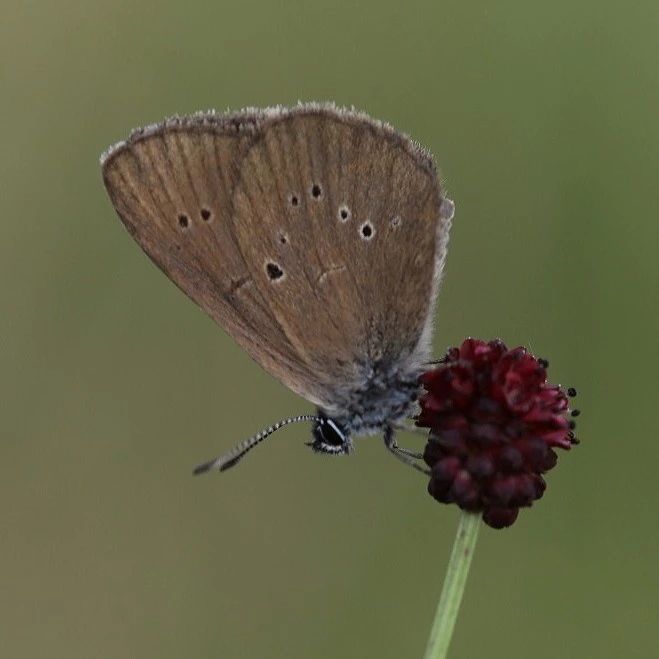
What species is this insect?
Phengaris nausithous (also Maculinea nausithous)
